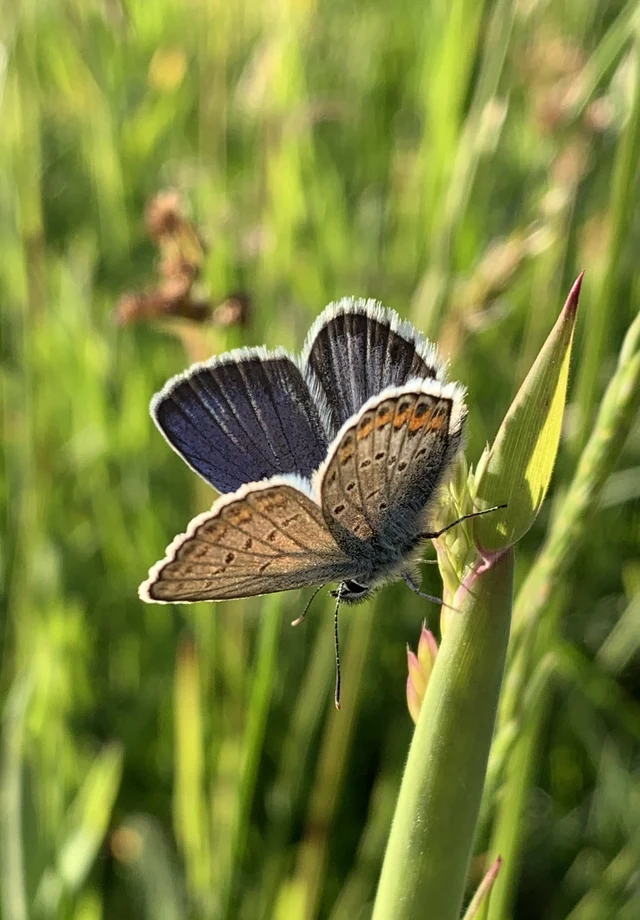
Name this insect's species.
Plebejus argus
